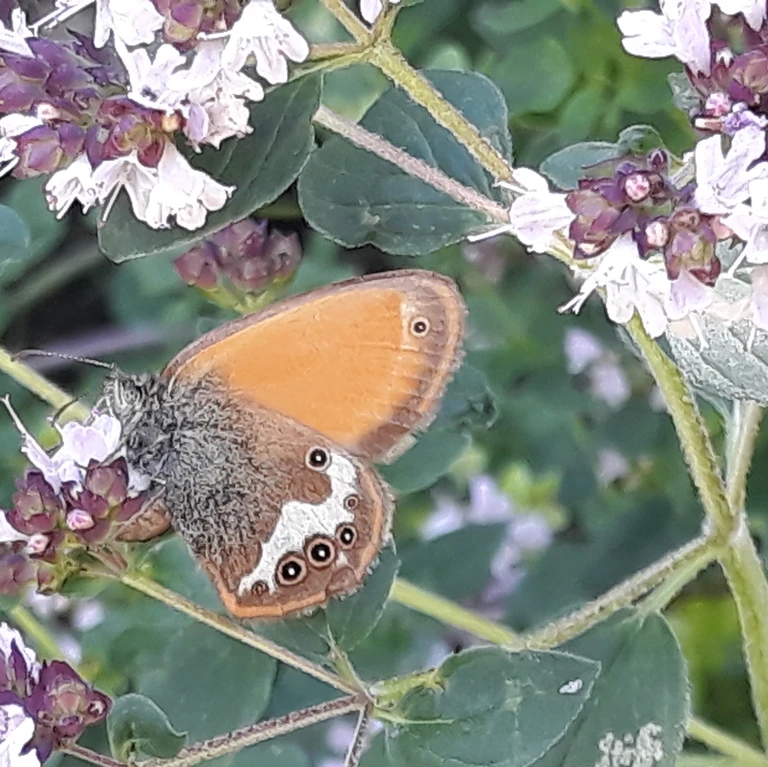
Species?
Coenonympha arcania
